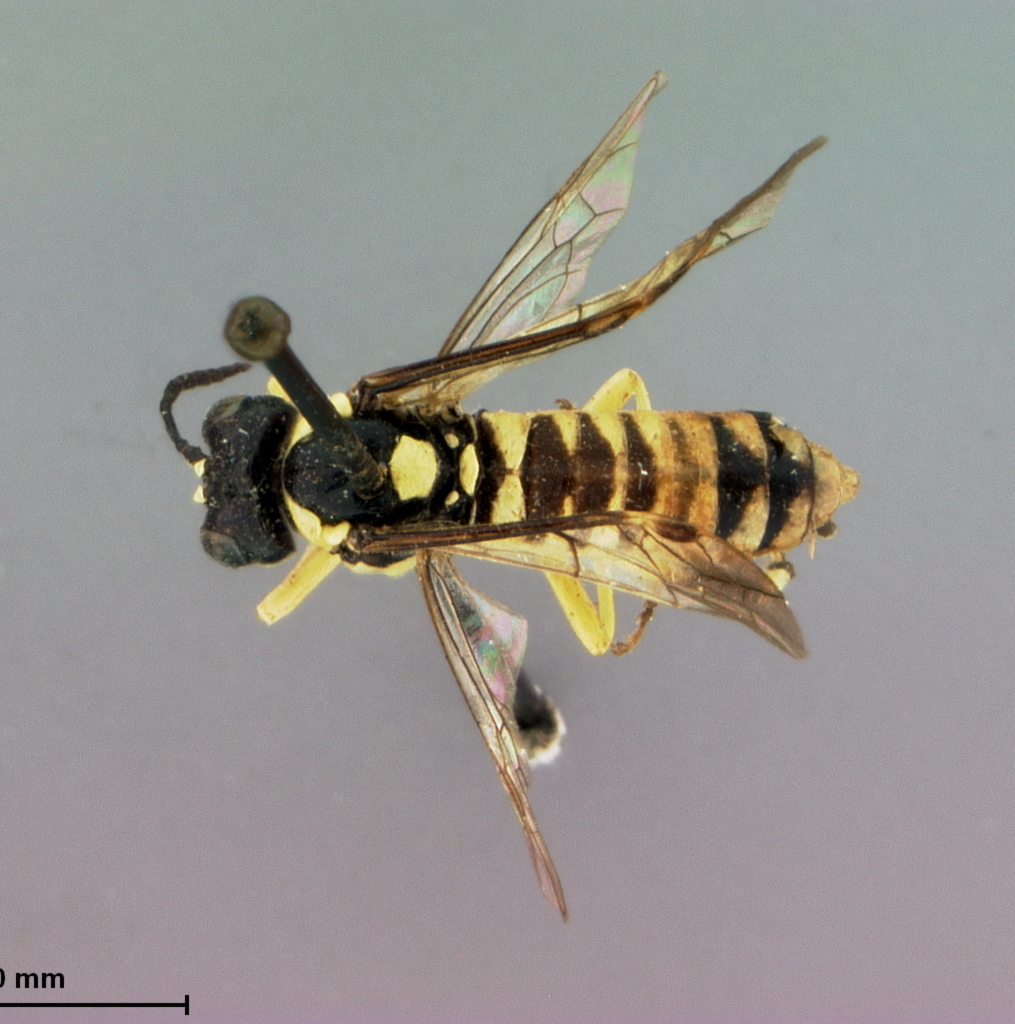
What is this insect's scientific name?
Tenthredo elegantula
